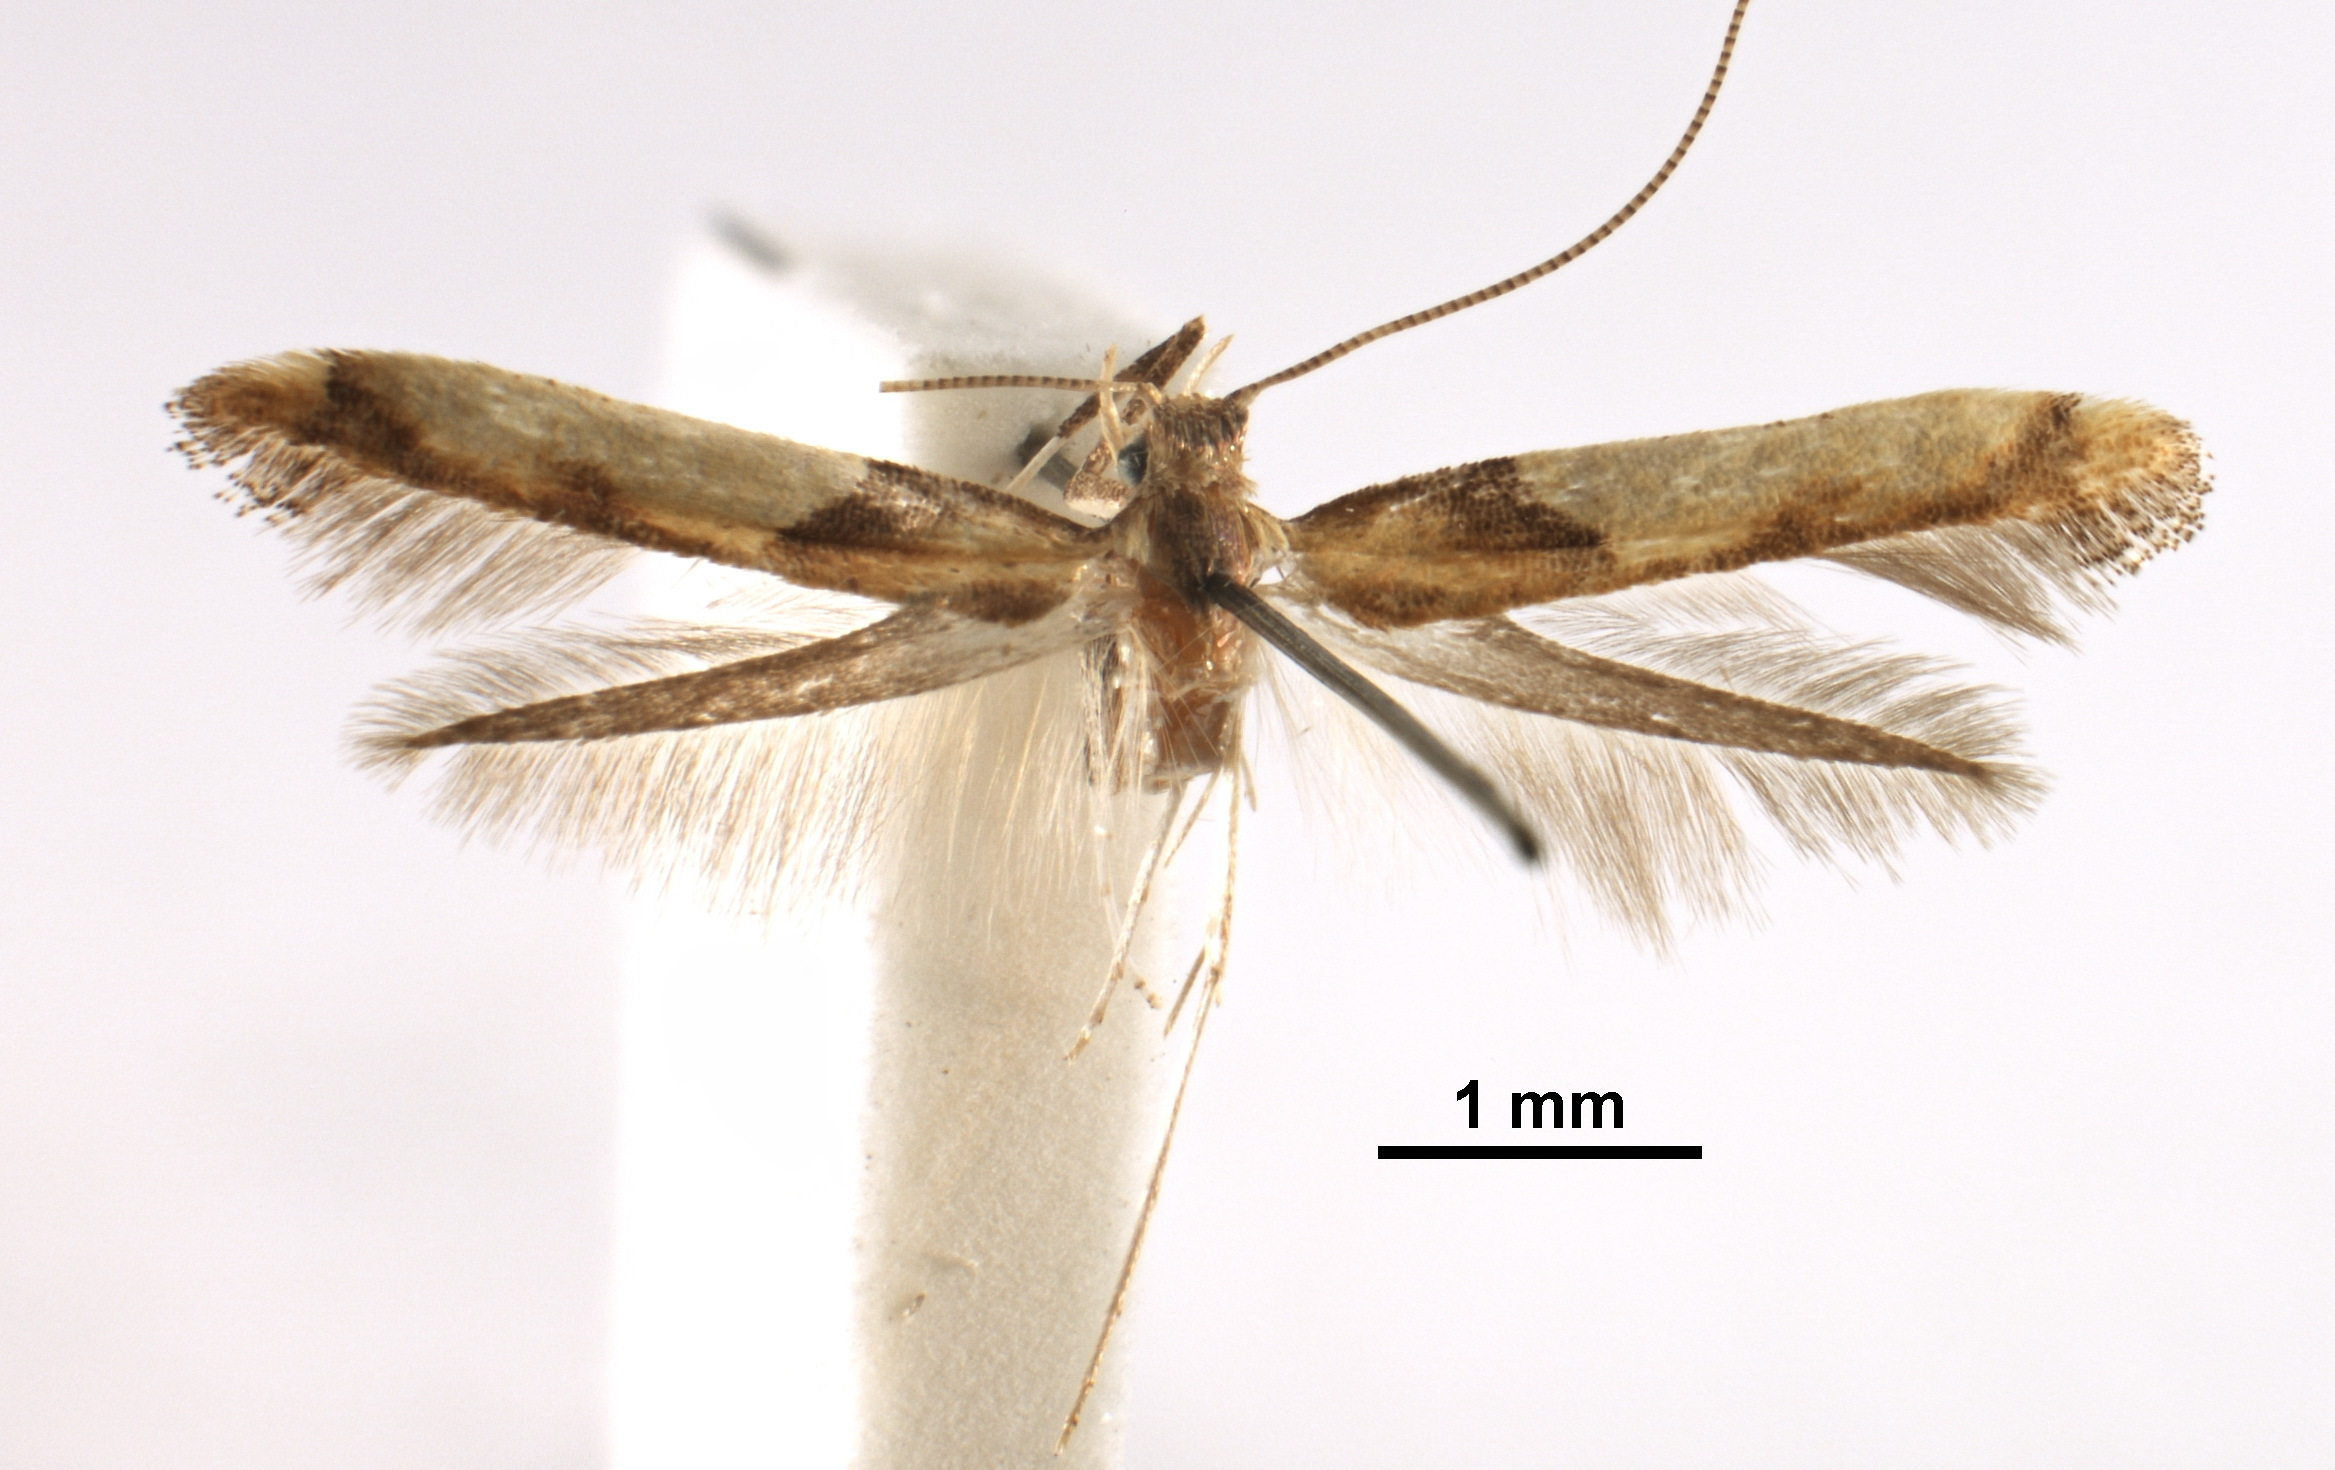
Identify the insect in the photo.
Caloptilia braccatella
